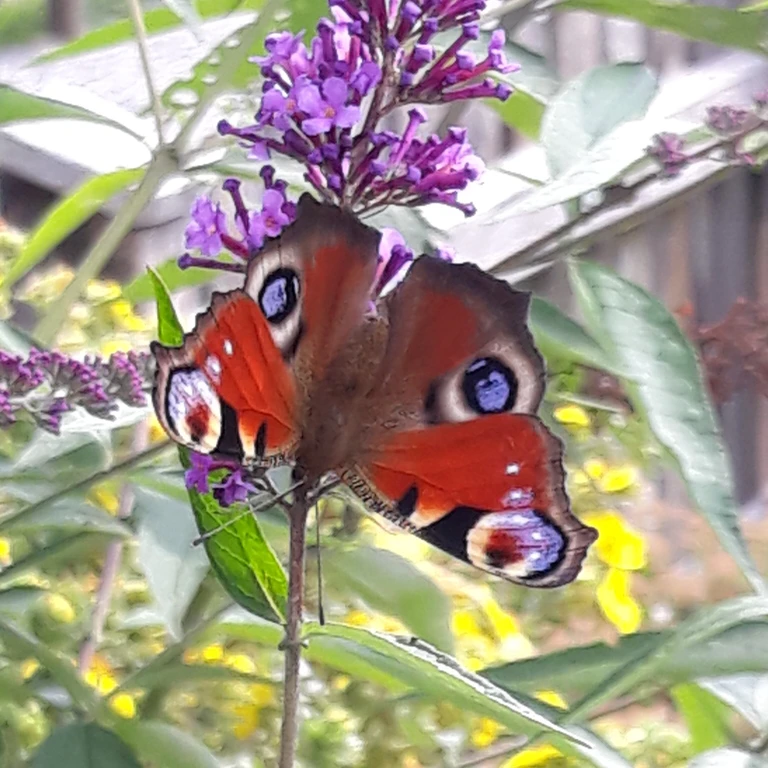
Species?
Aglais io
